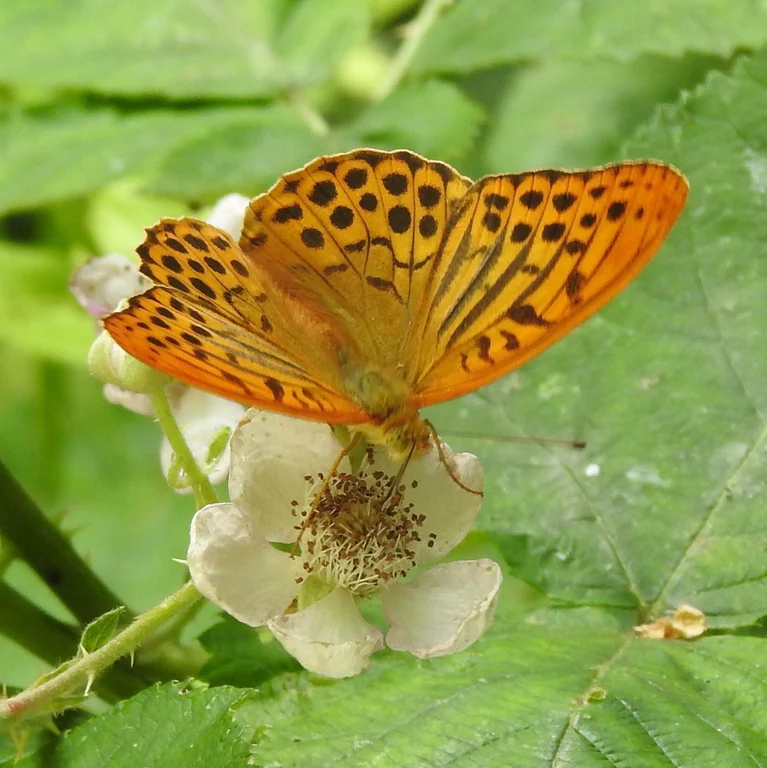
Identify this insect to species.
Argynnis paphia
